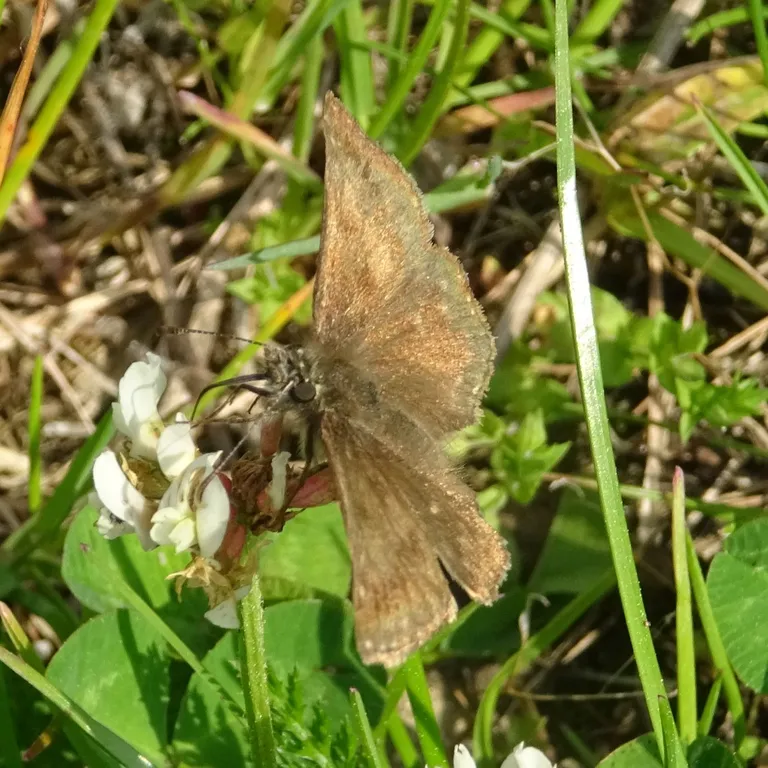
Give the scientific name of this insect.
Erynnis tages
